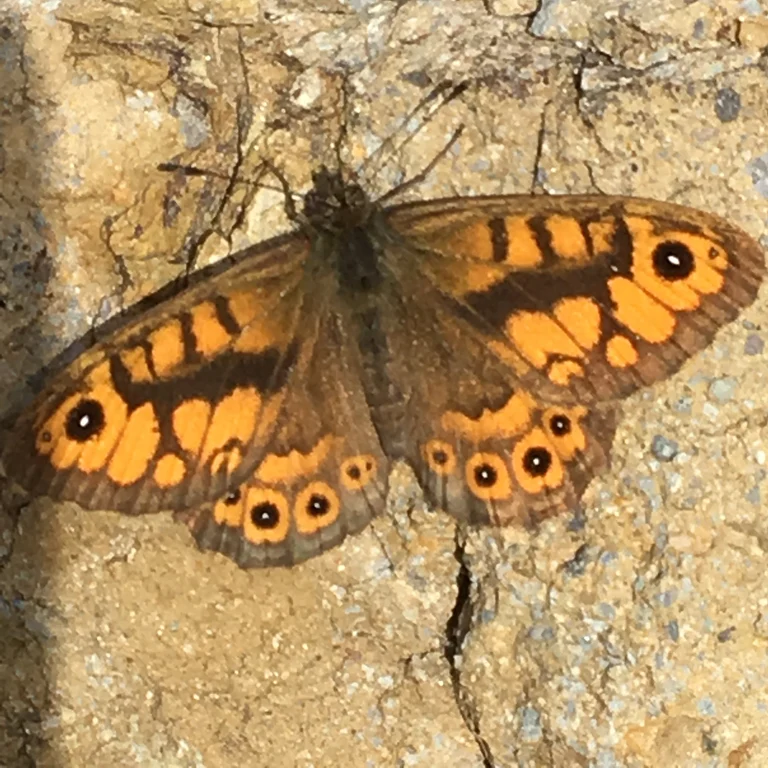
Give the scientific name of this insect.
Lasiommata megera (also Pararge megera)
